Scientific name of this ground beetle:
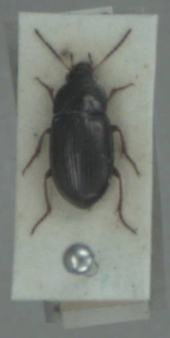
Amara anthobia
